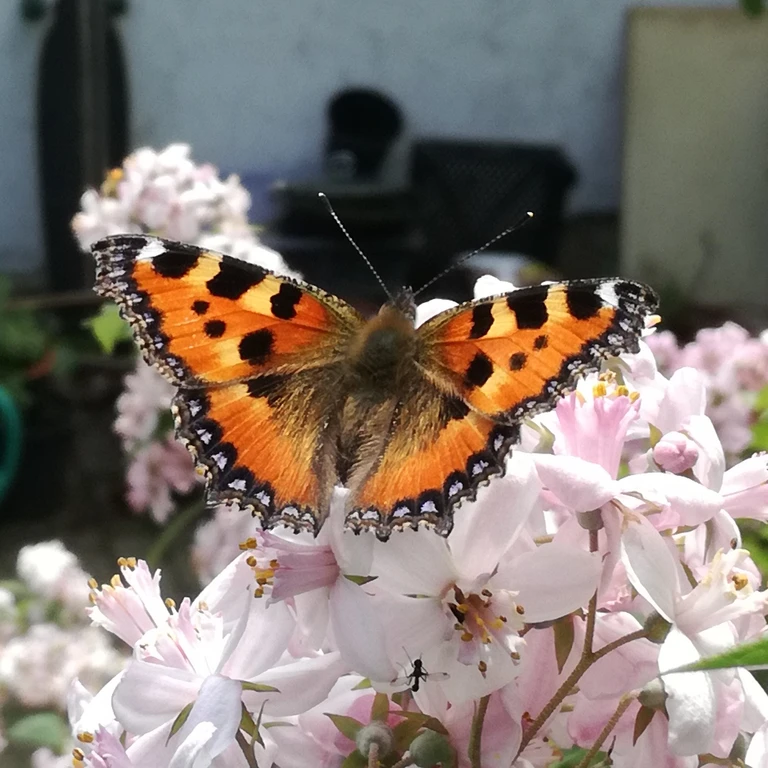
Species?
Aglais urticae
